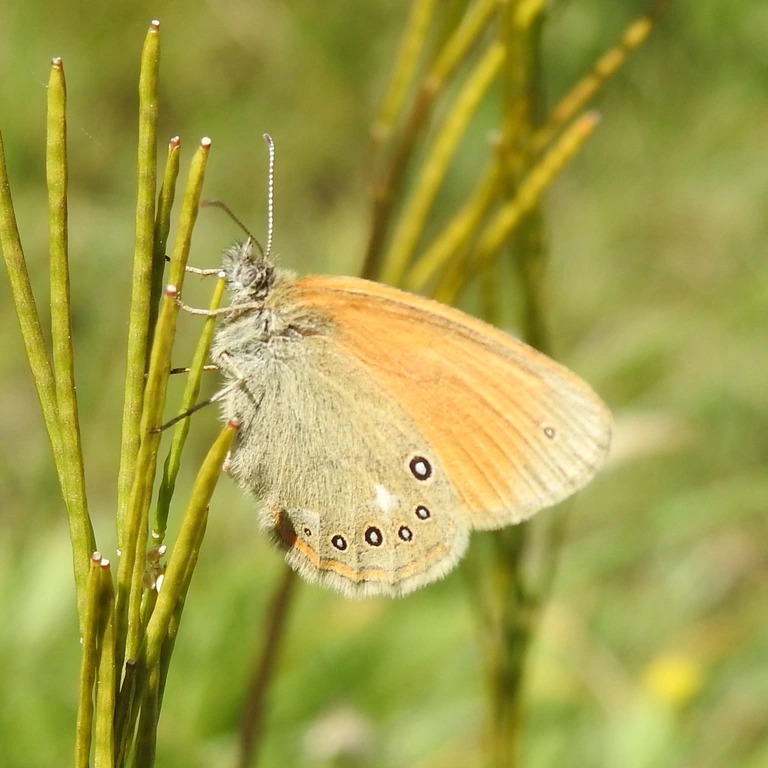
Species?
Coenonympha glycerion (also Coenonympha iphis)
